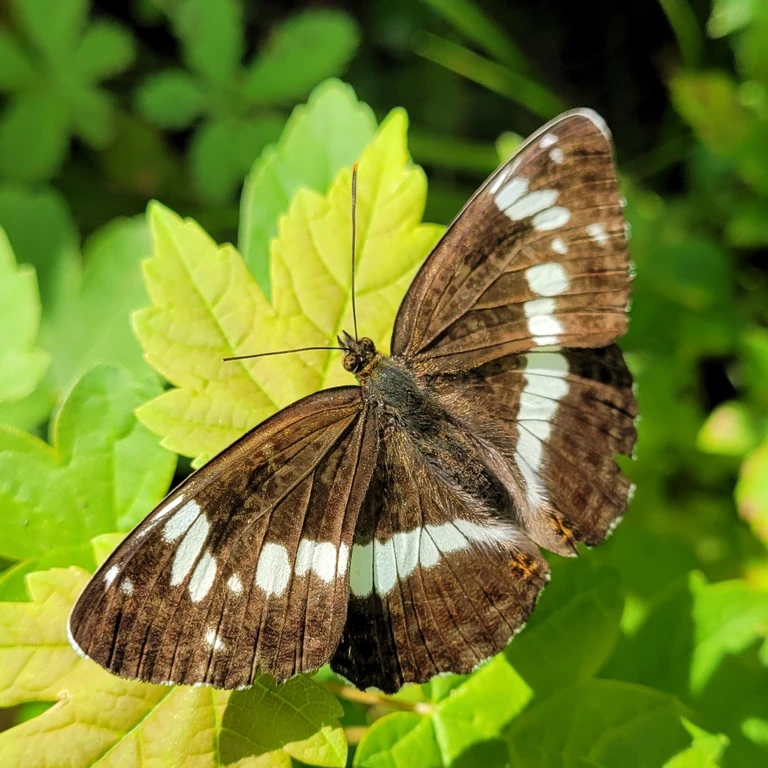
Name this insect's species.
Limenitis camilla (also Ladoga camilla)
